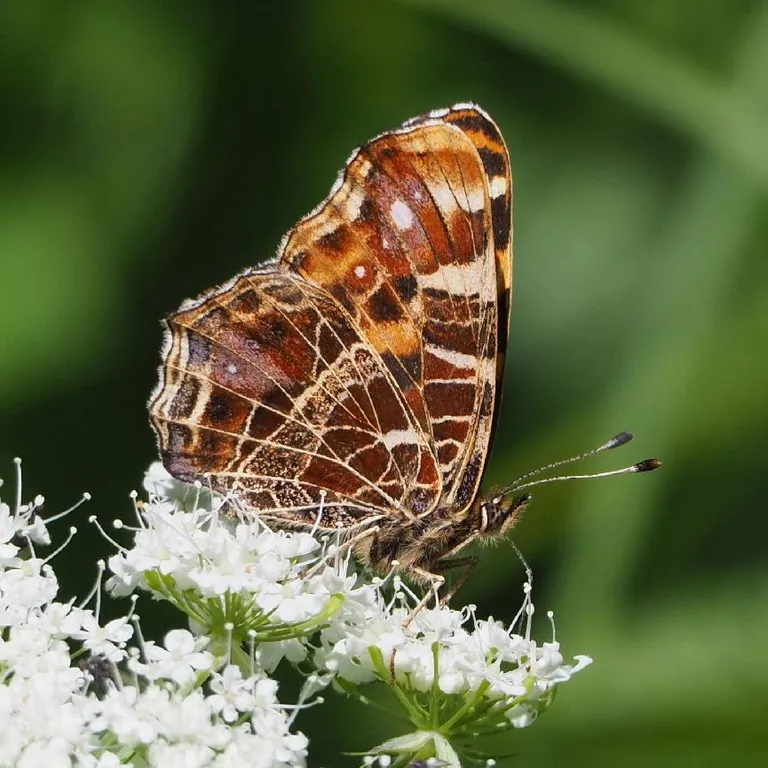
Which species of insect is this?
Araschnia levana
